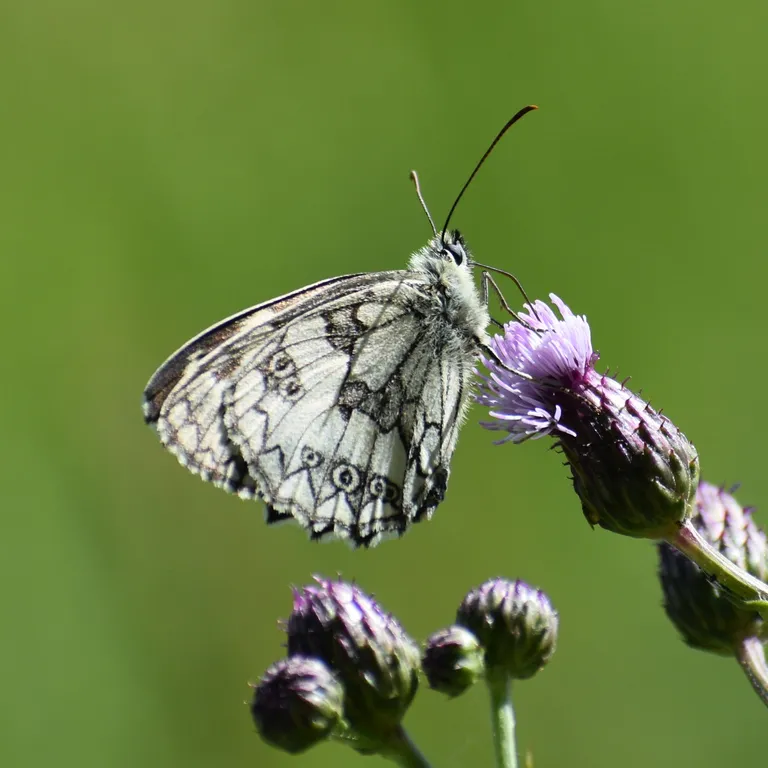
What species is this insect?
Melanargia galathea
